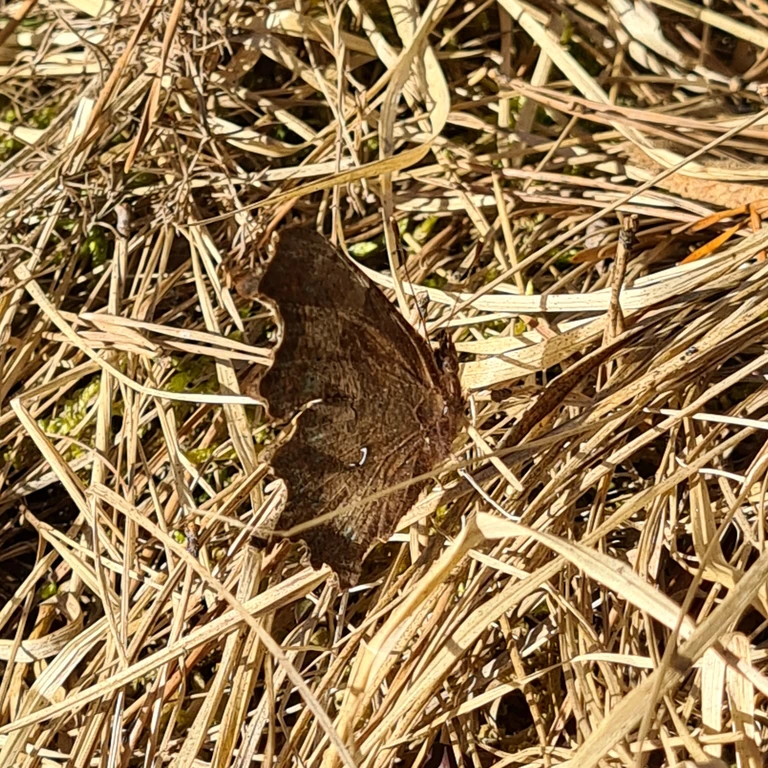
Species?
Polygonia c-album
